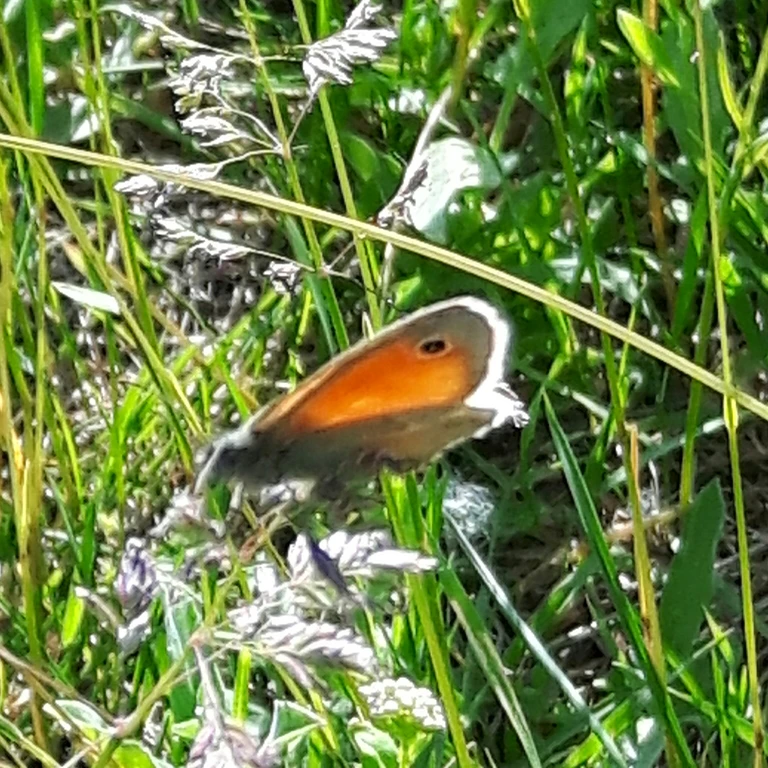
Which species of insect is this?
Coenonympha pamphilus
